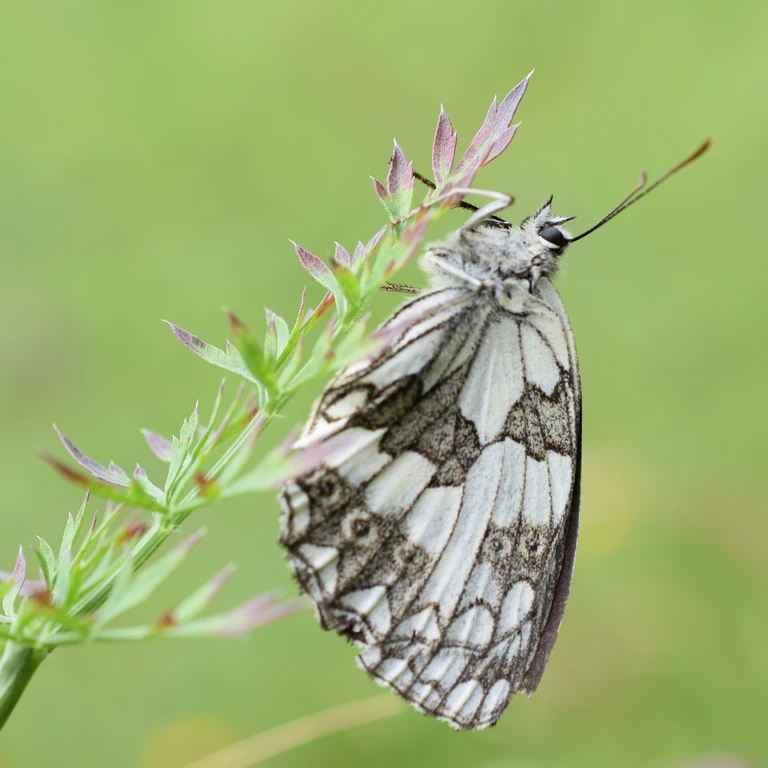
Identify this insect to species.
Melanargia galathea
